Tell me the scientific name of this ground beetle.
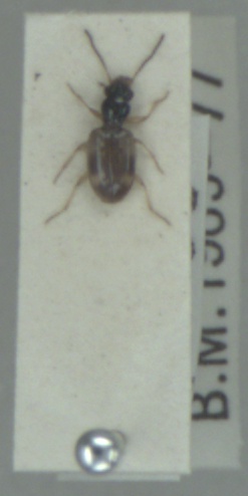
Bembidion articulatum
